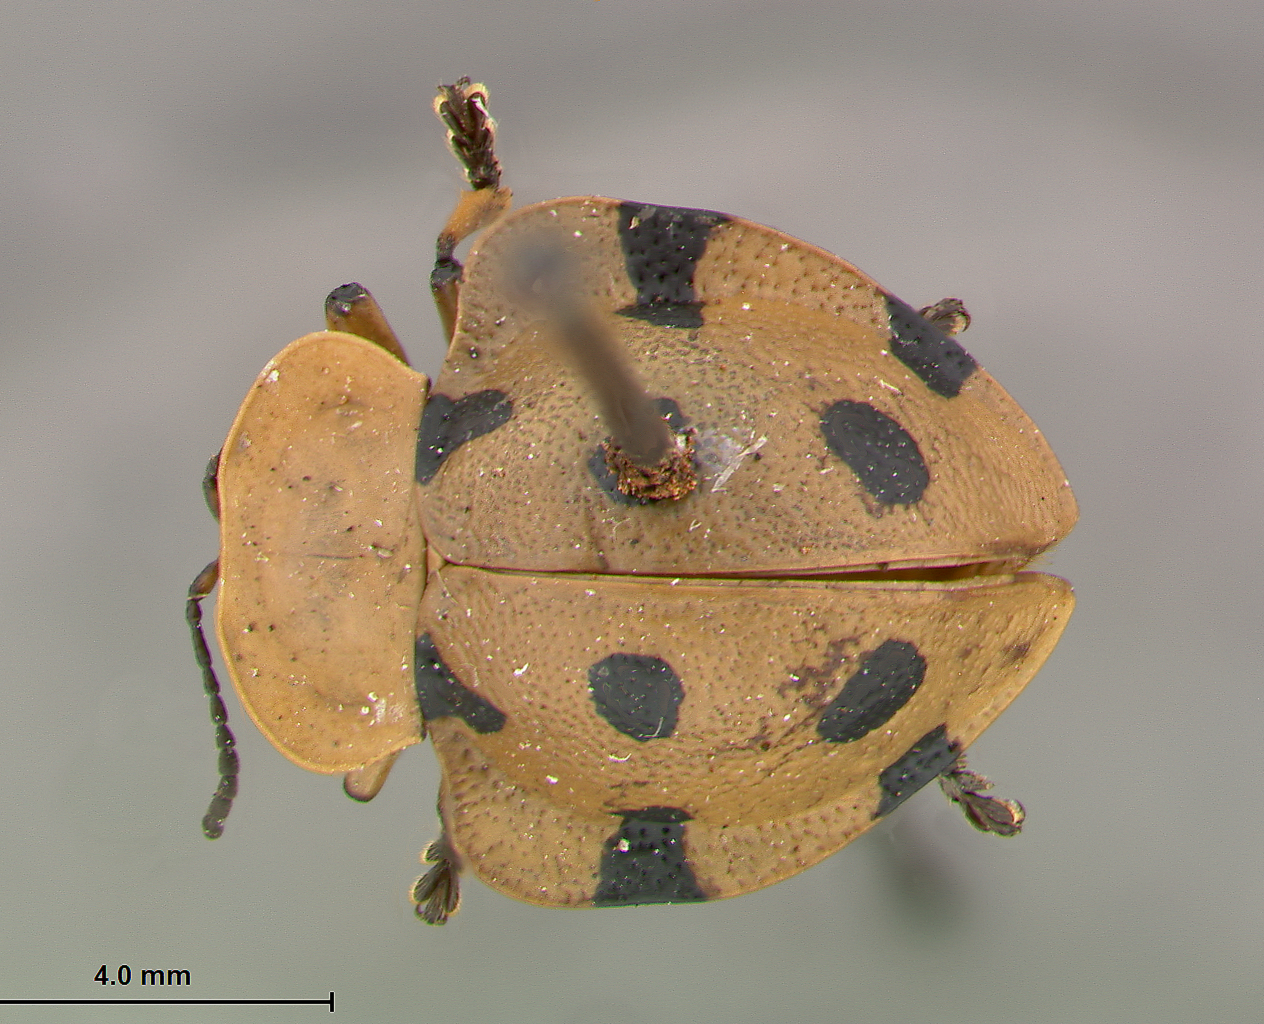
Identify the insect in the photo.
Stoiba decemmaculata
